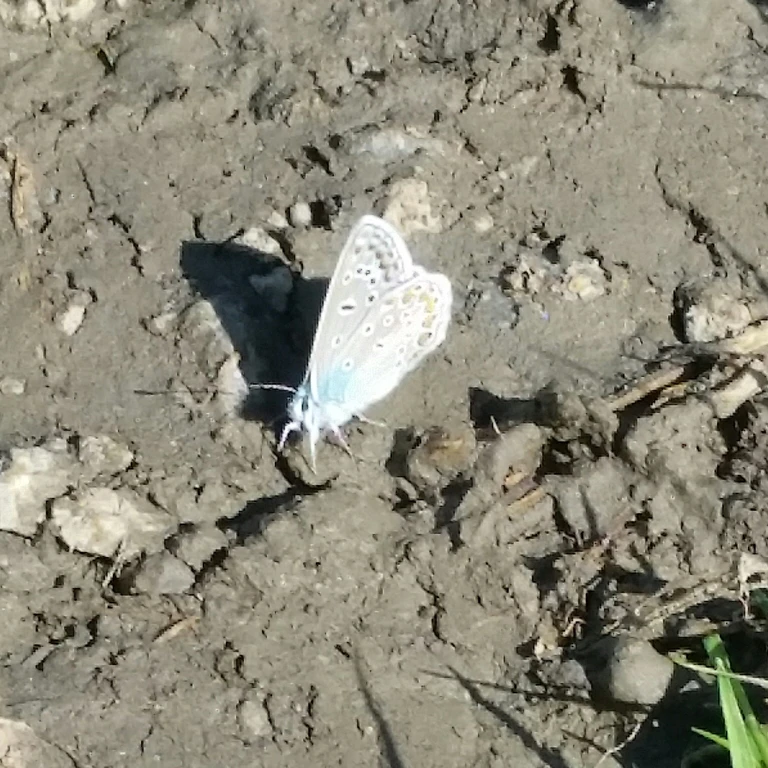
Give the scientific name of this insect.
Polyommatus icarus
